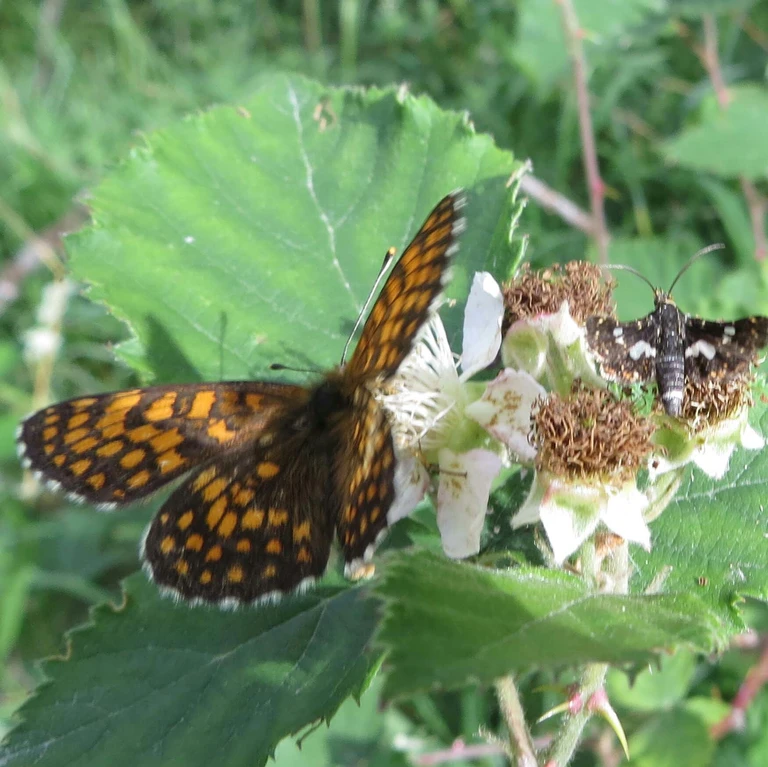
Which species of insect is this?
Melitaea athalia
